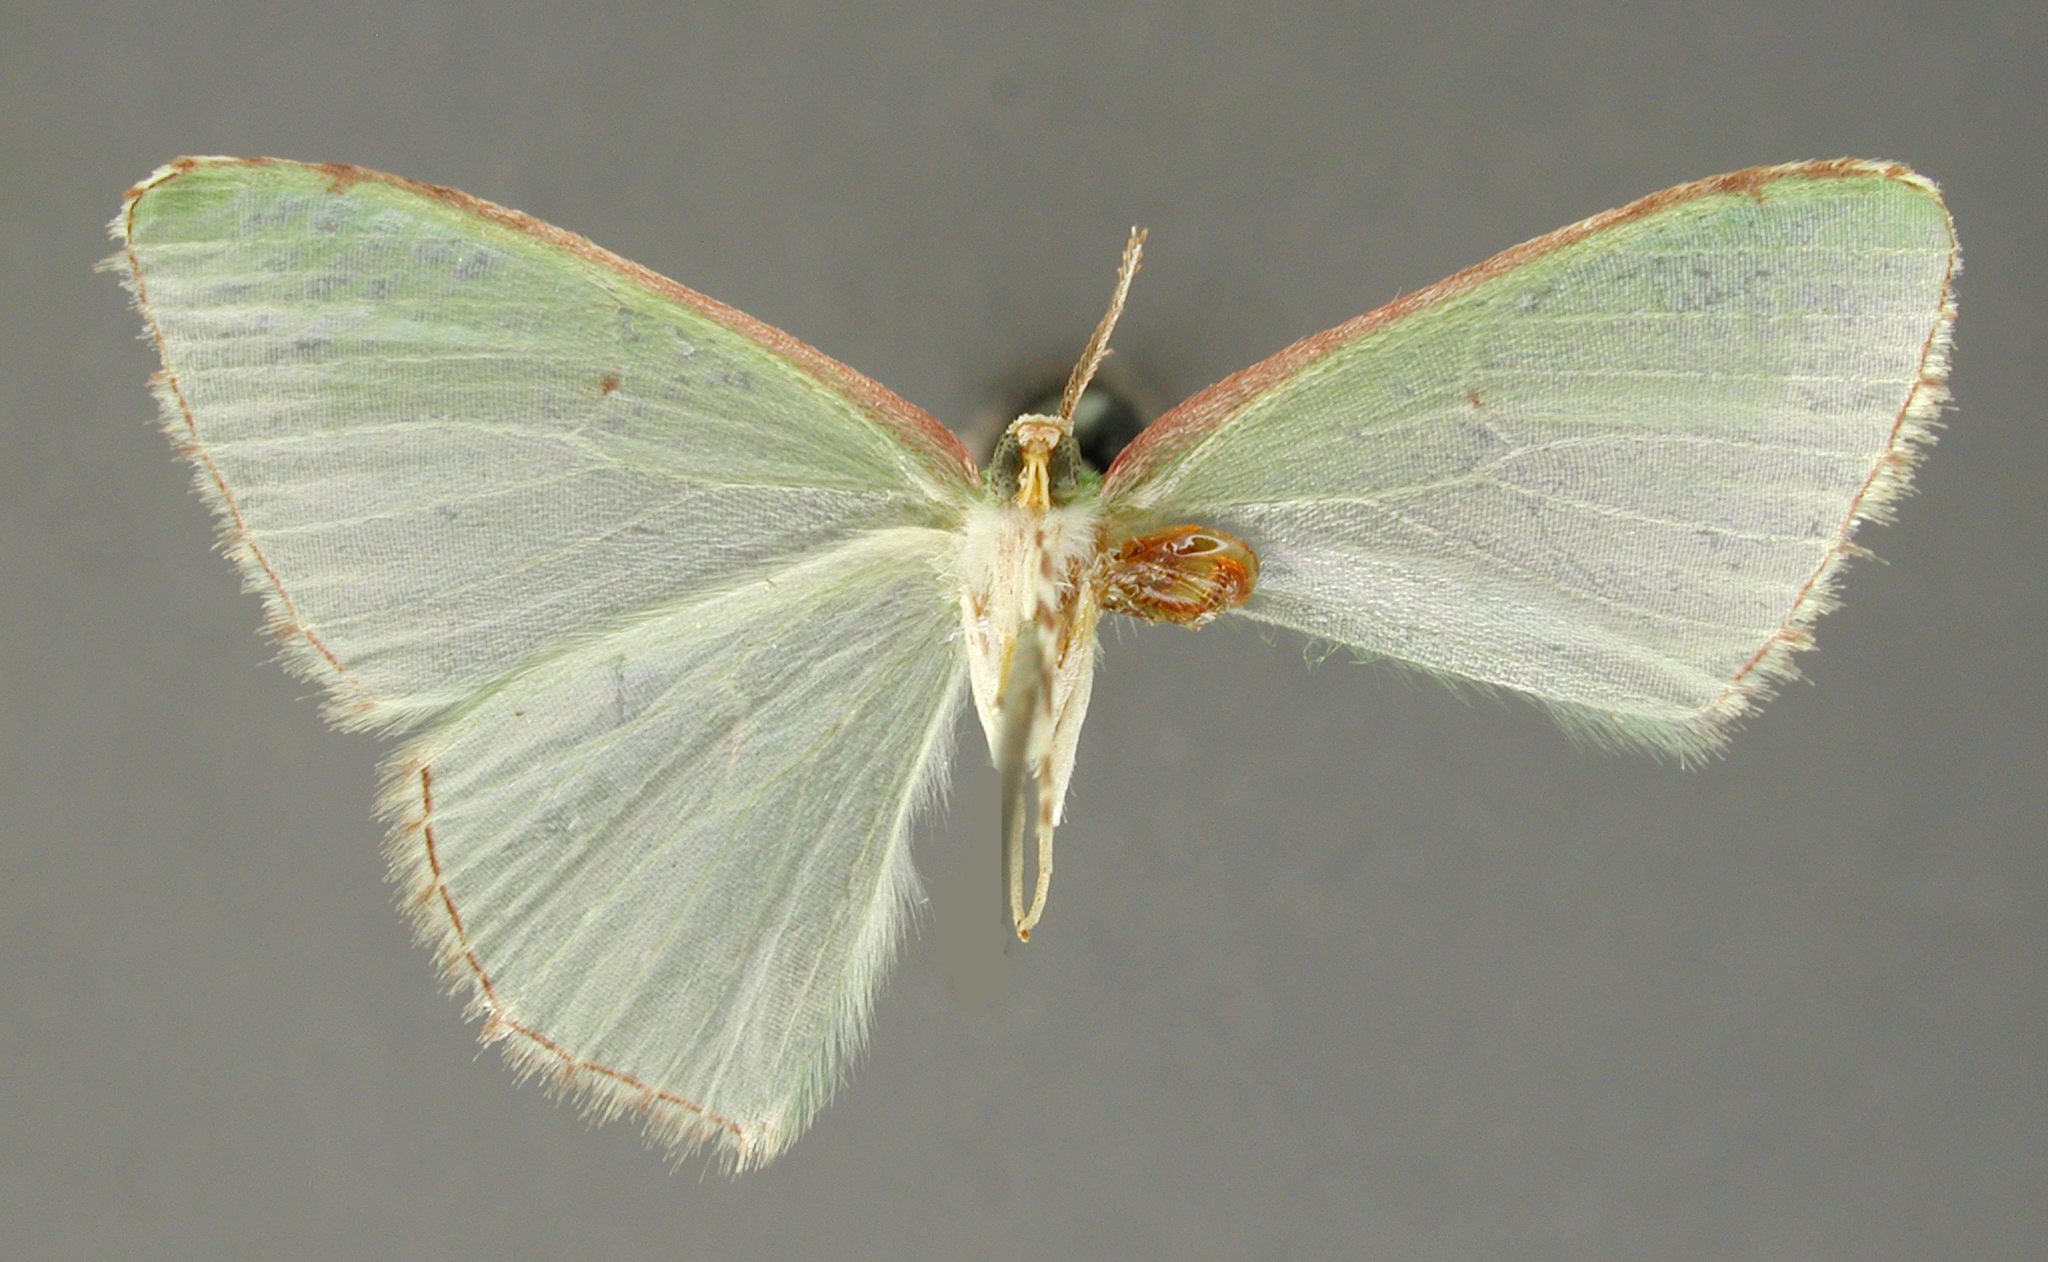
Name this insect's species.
Racheospila jocularia
